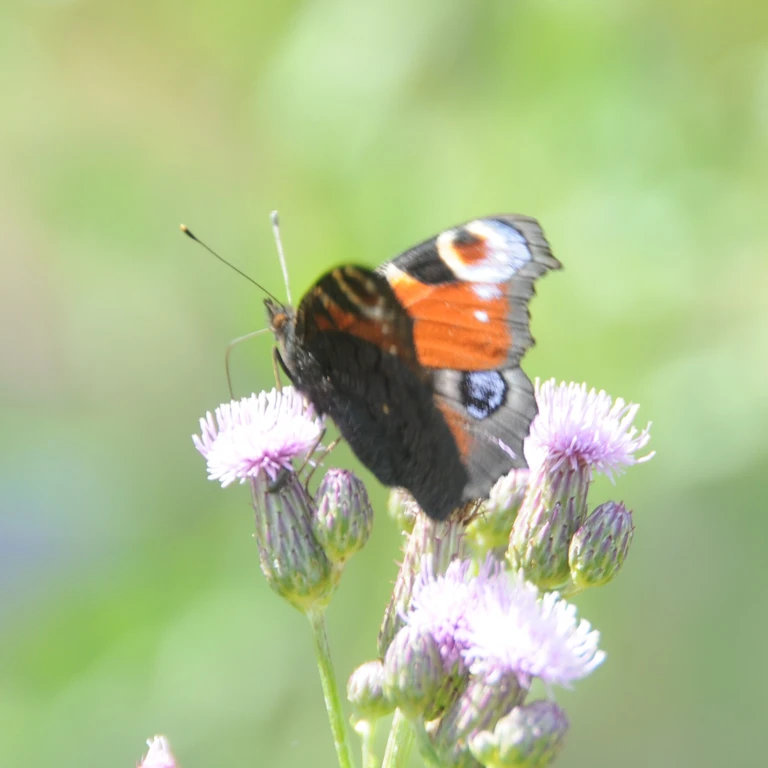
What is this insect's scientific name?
Aglais io
